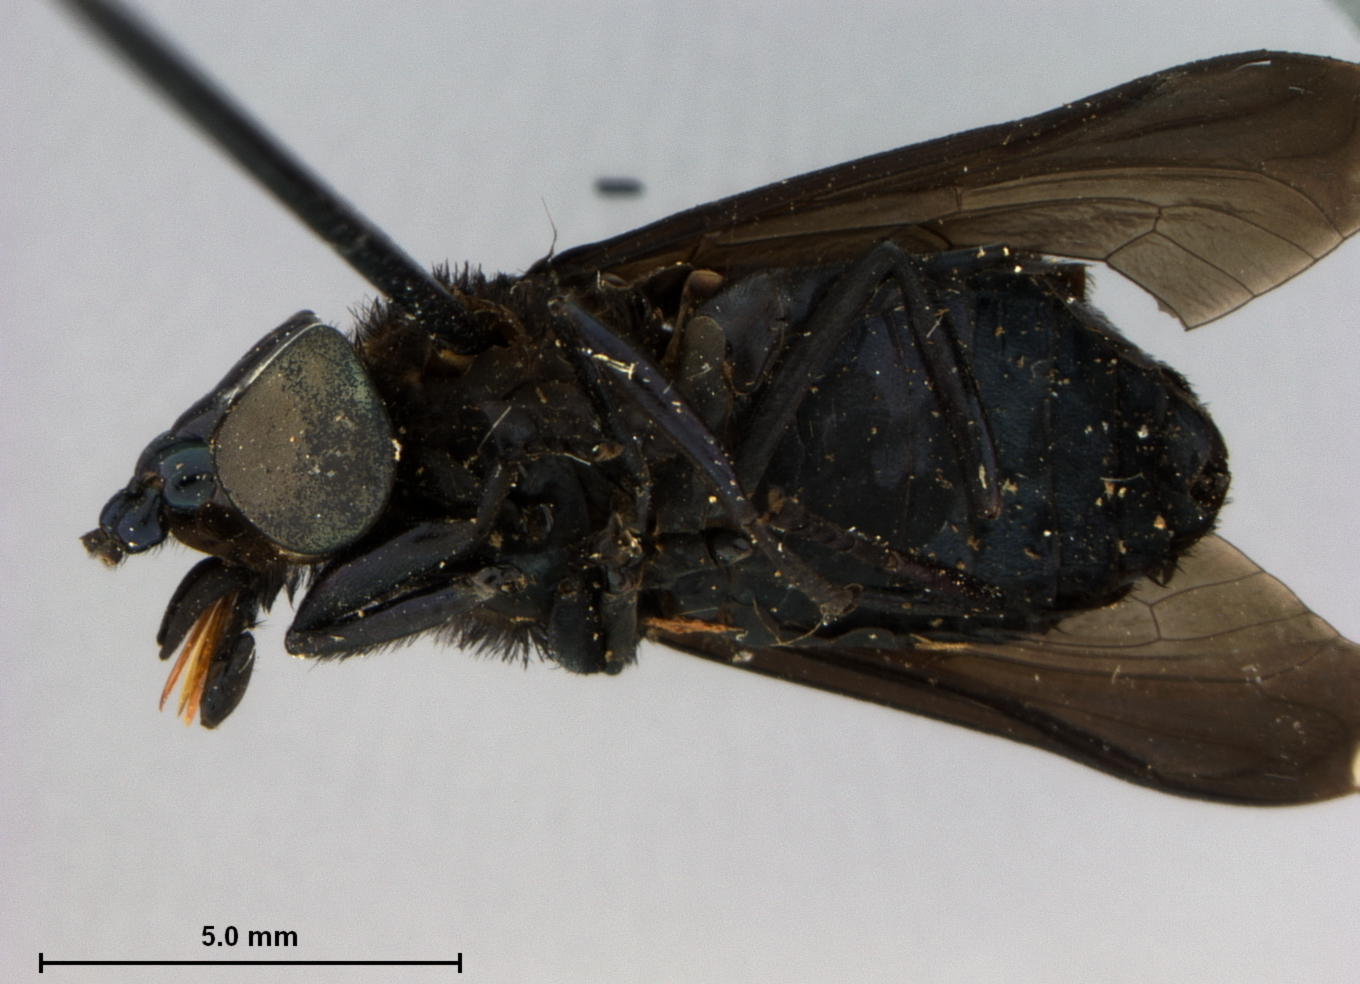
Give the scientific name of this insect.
Bolbodimyia nigra
